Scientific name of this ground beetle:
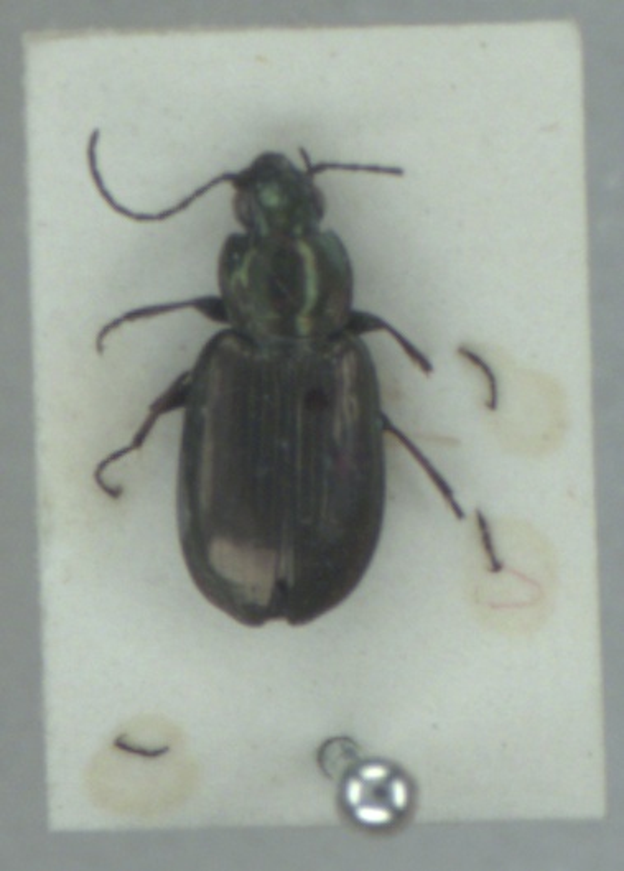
Agonum muelleri
